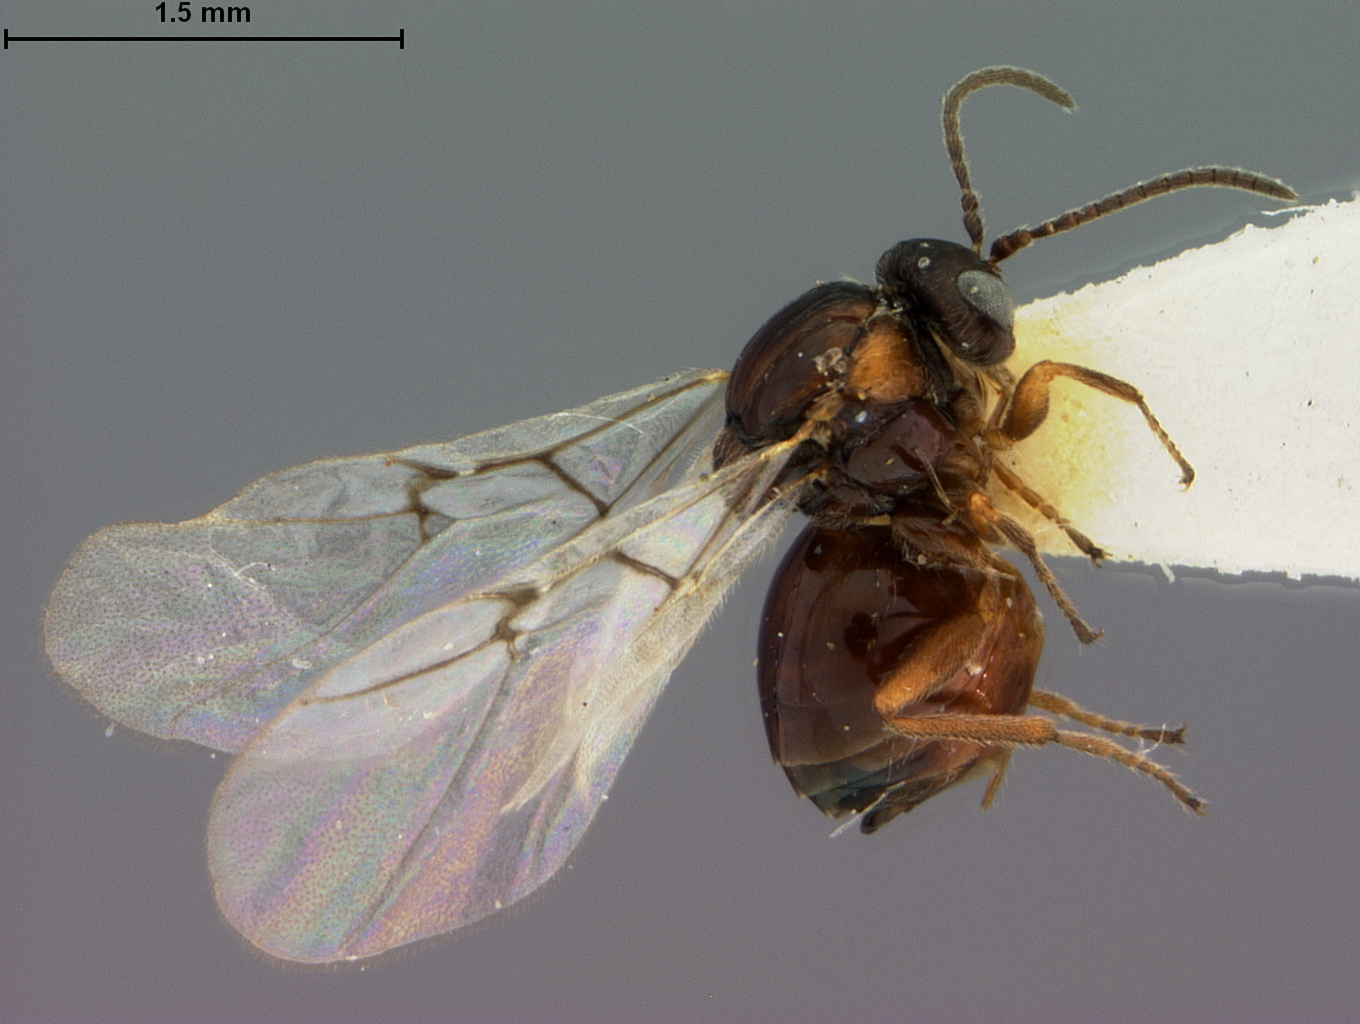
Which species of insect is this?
Callirhytis subcostata
